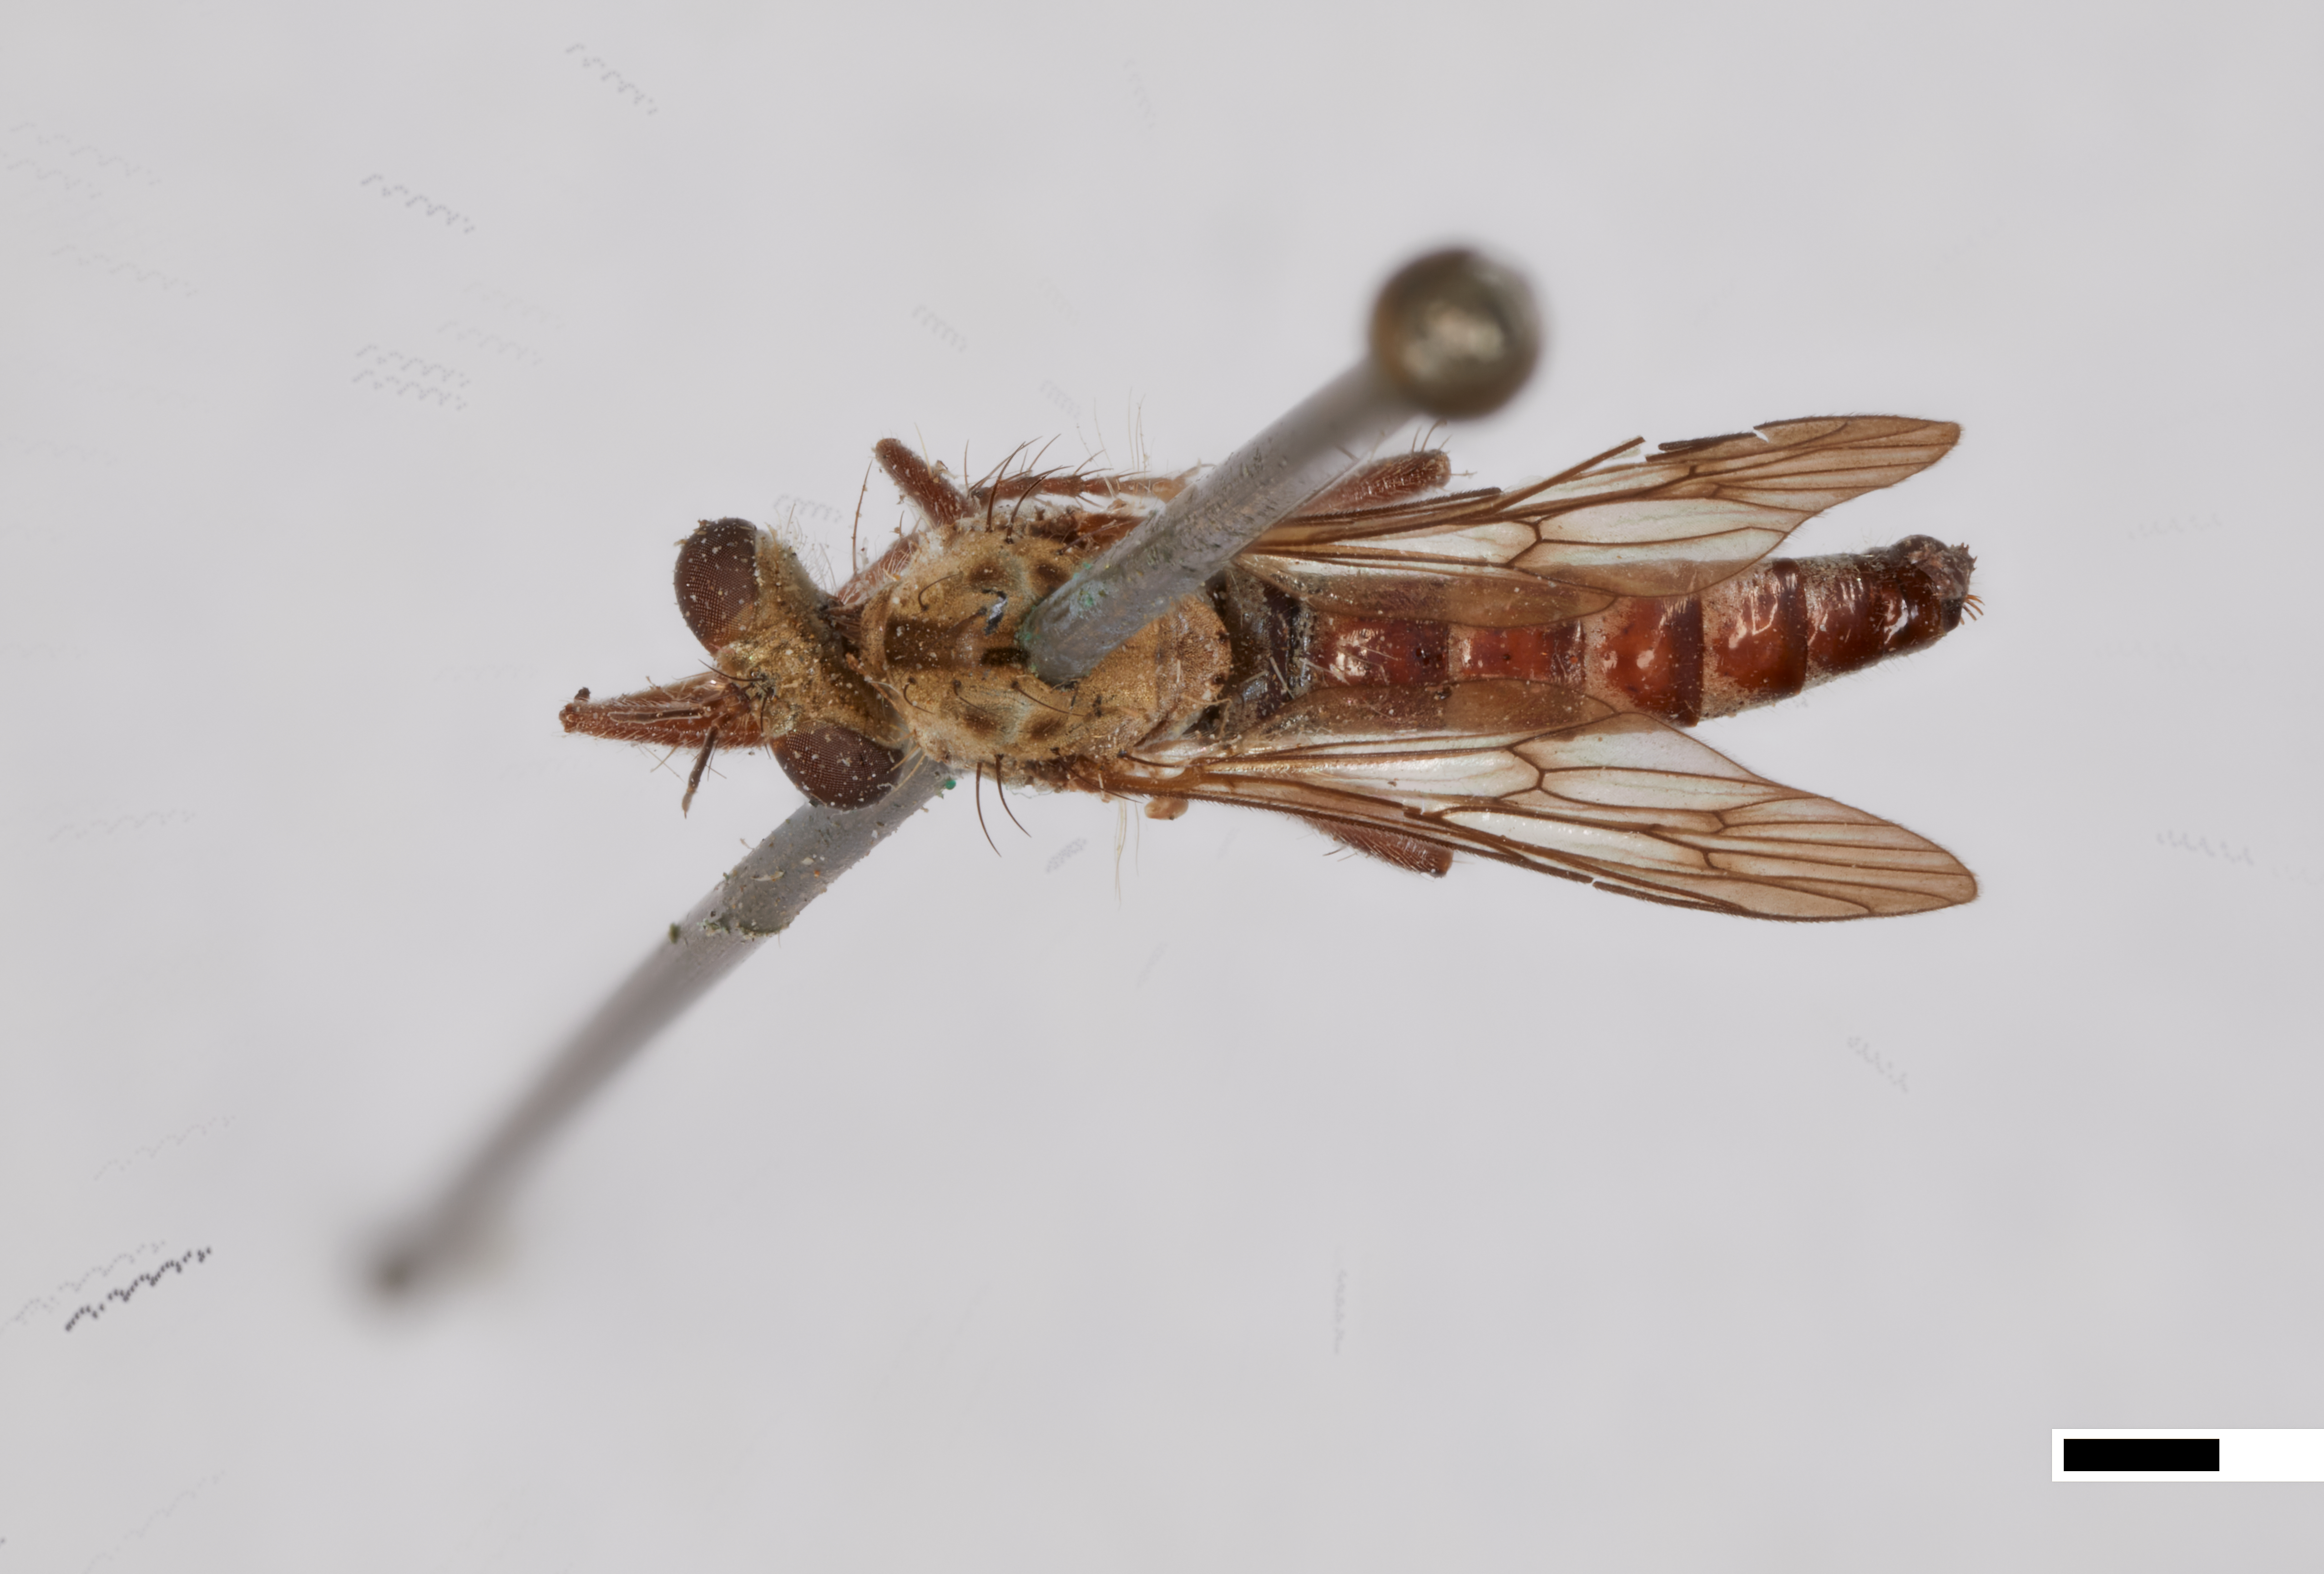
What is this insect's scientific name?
Metapogon gilvipes
